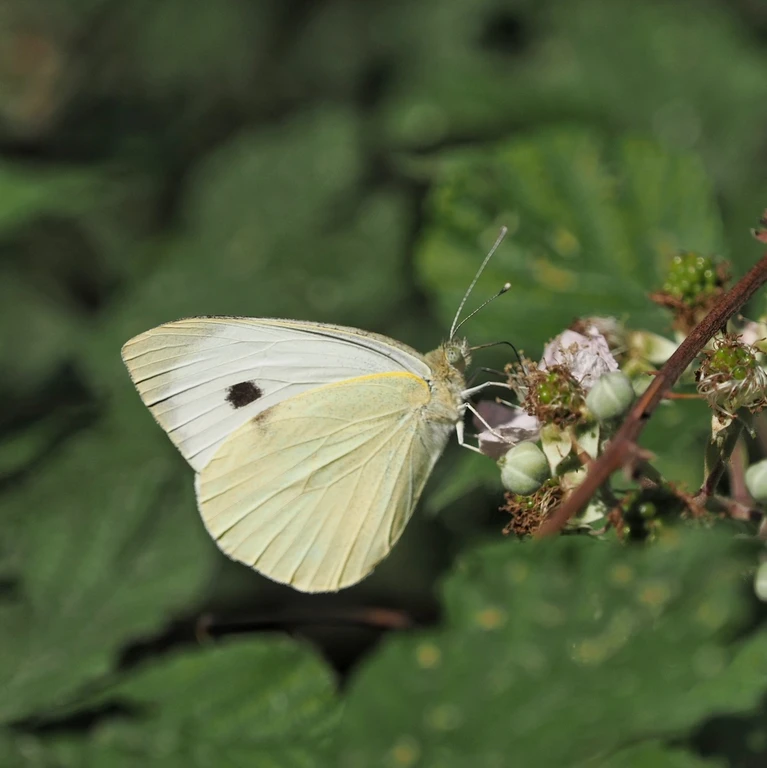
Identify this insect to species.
Pieris brassicae
